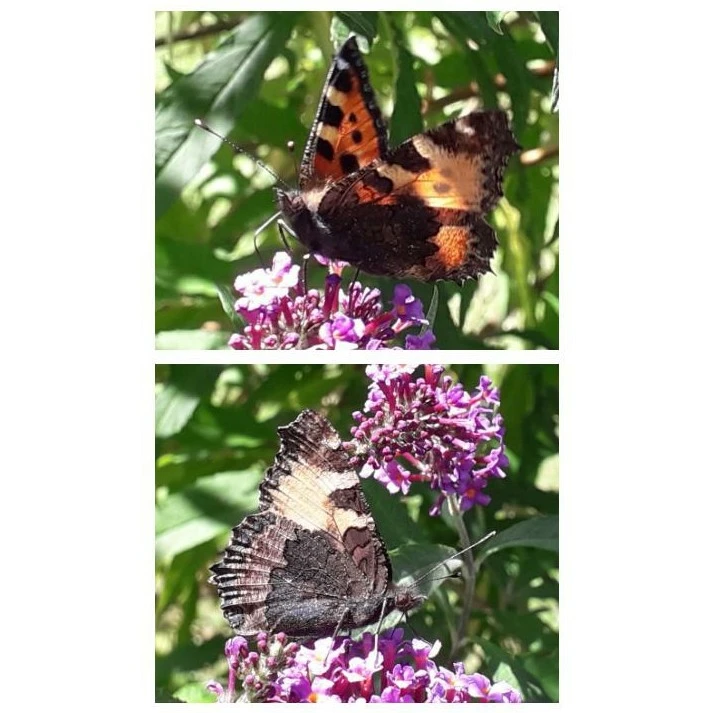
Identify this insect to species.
Aglais urticae
